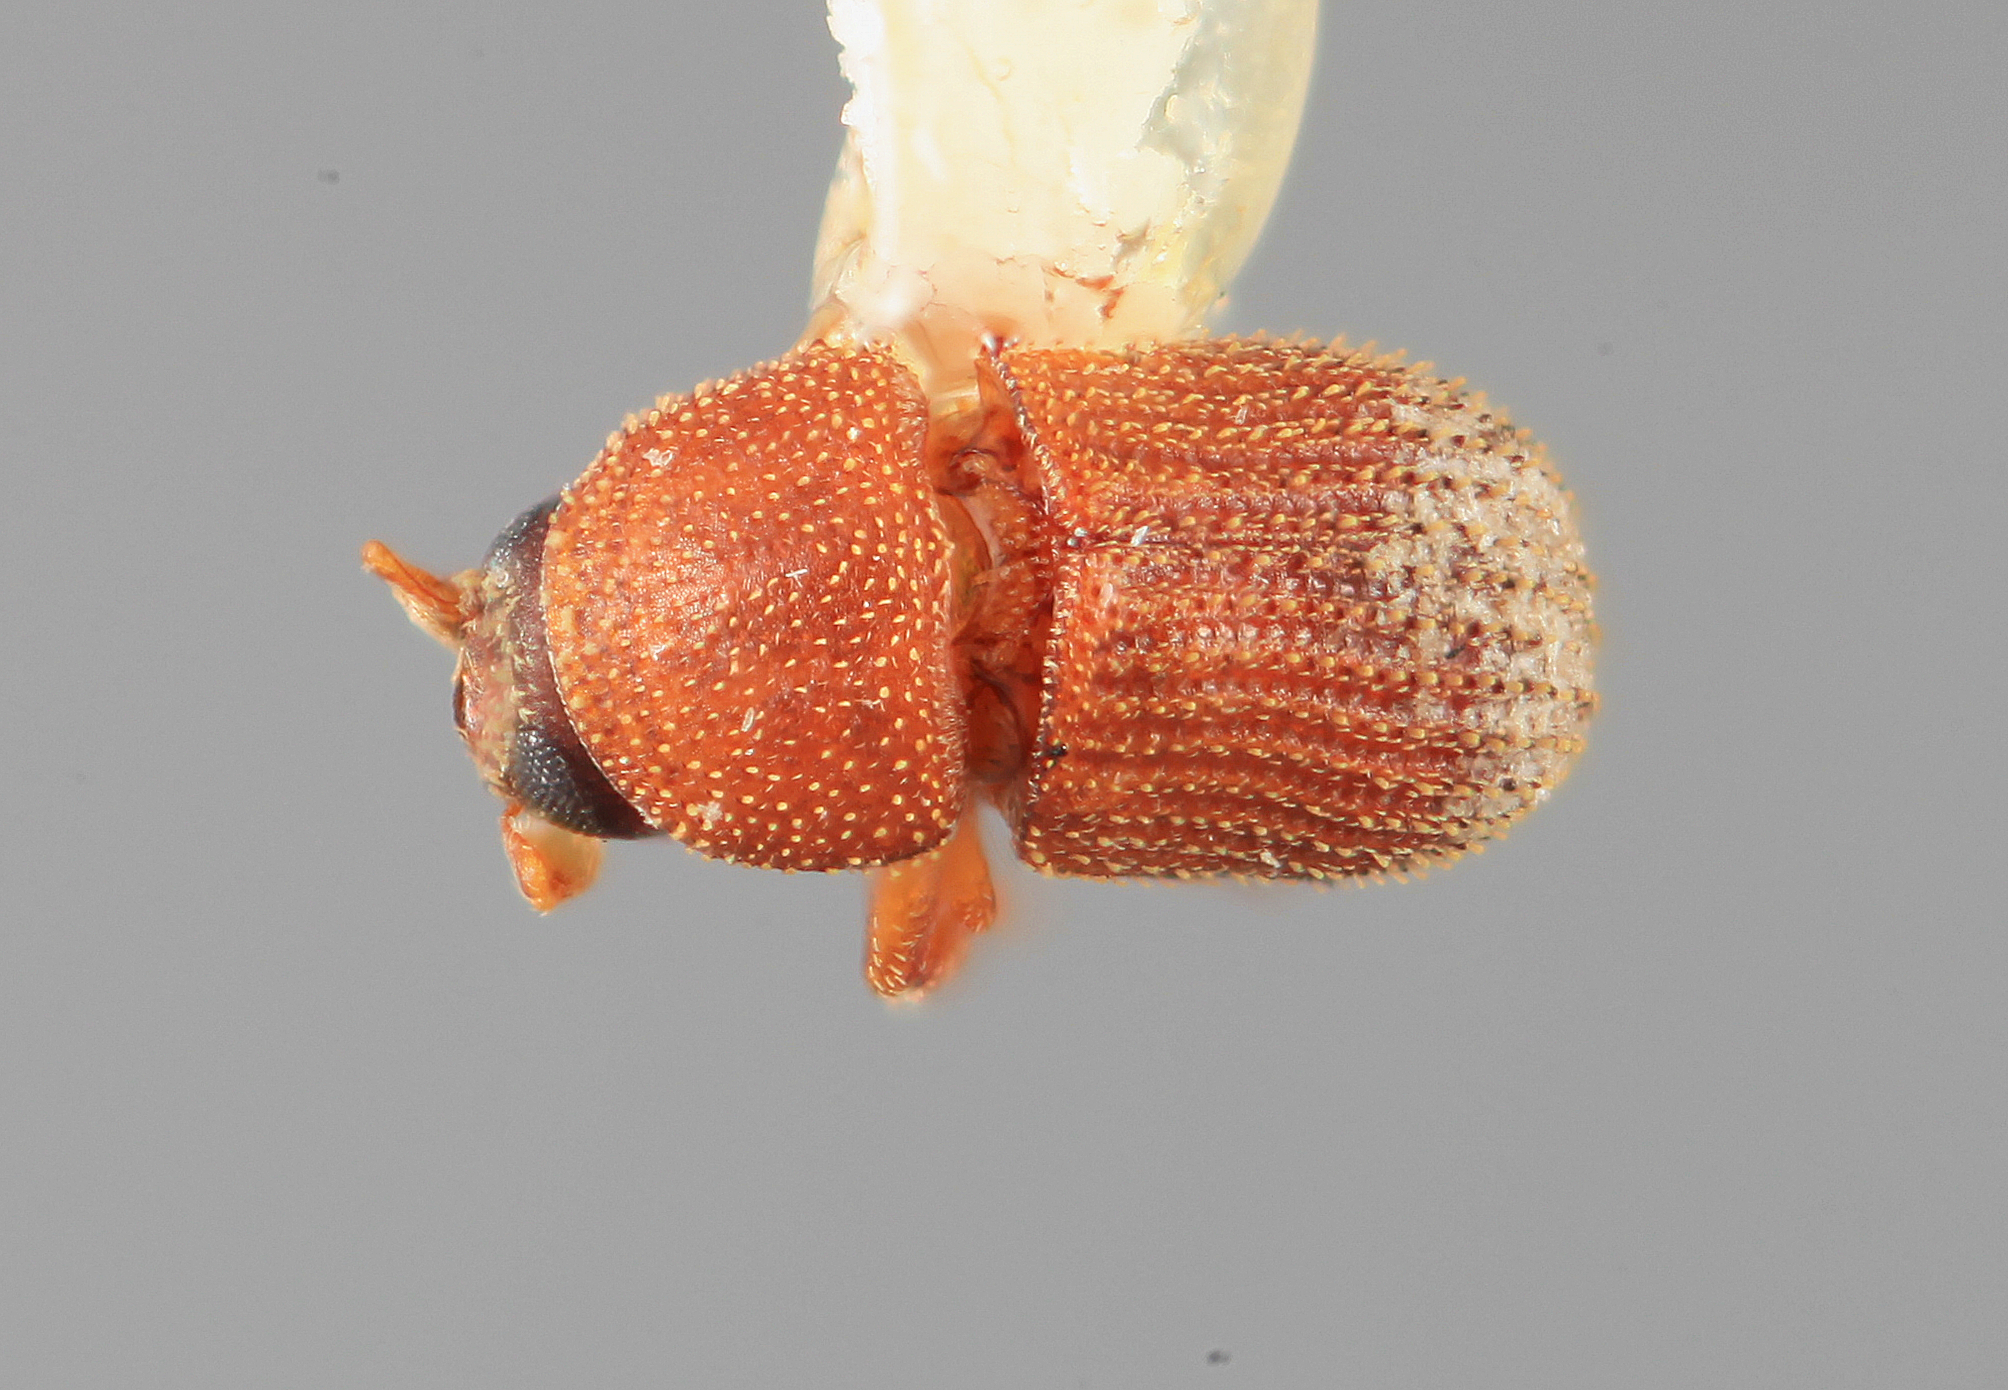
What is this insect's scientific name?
Chramesus denticulatus
